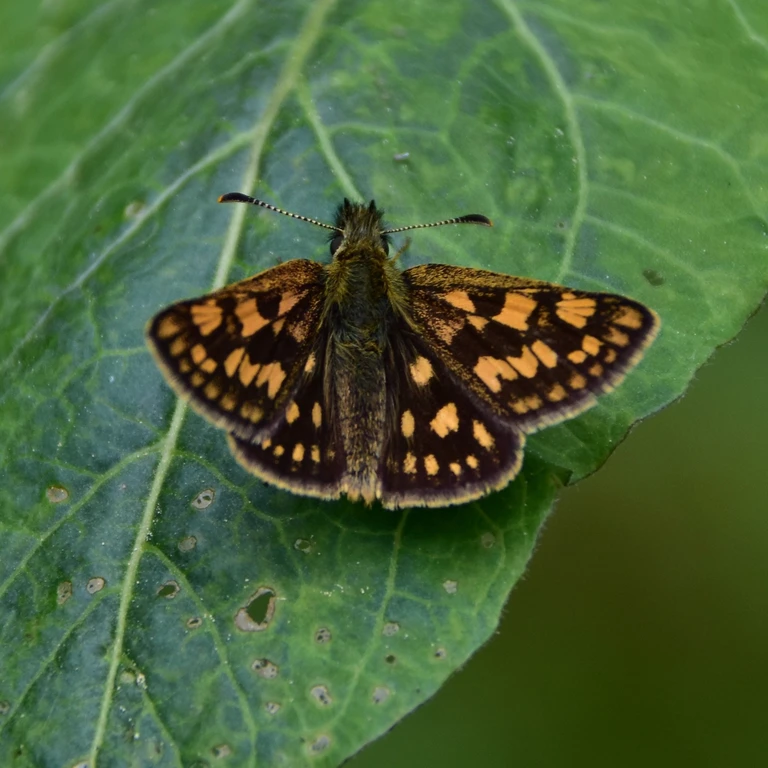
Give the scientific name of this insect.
Carterocephalus palaemon
